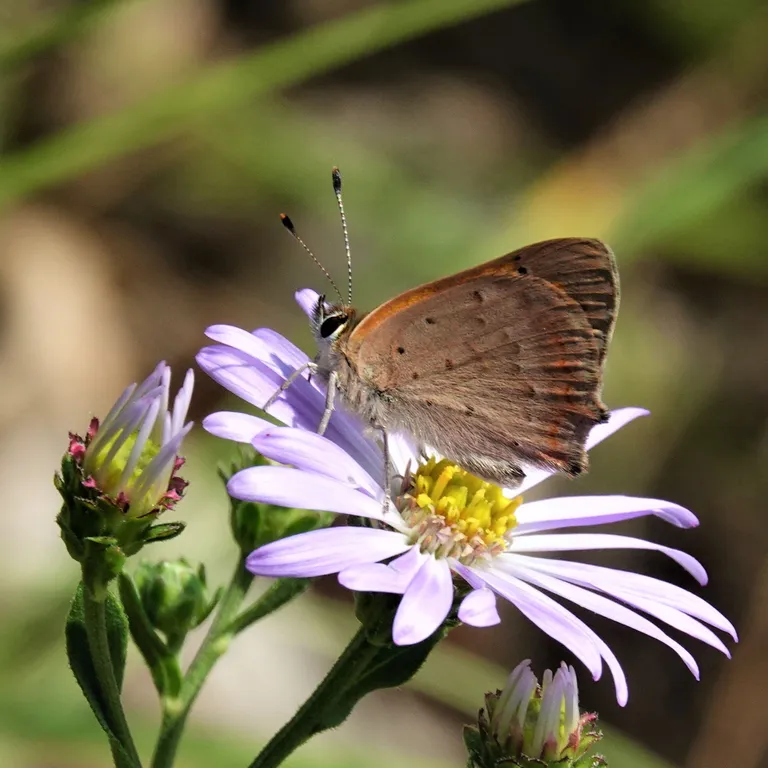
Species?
Lycaena phlaeas
